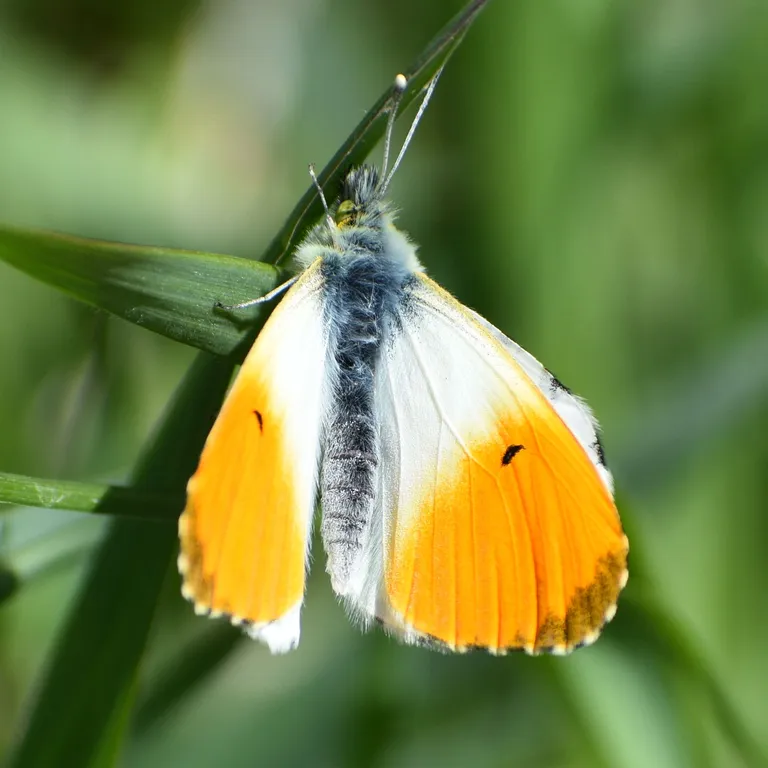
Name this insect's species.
Anthocharis cardamines
